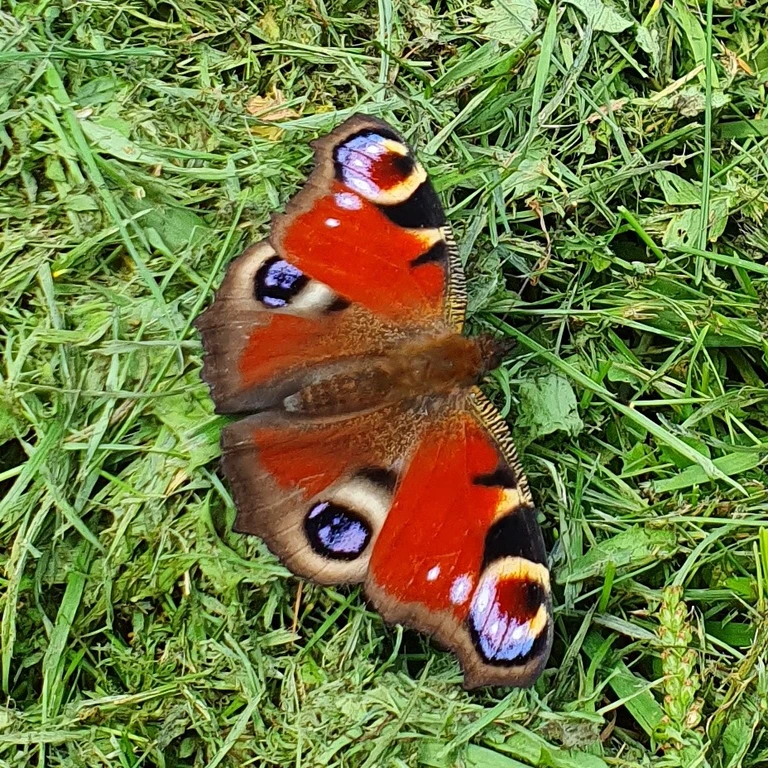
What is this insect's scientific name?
Aglais io
